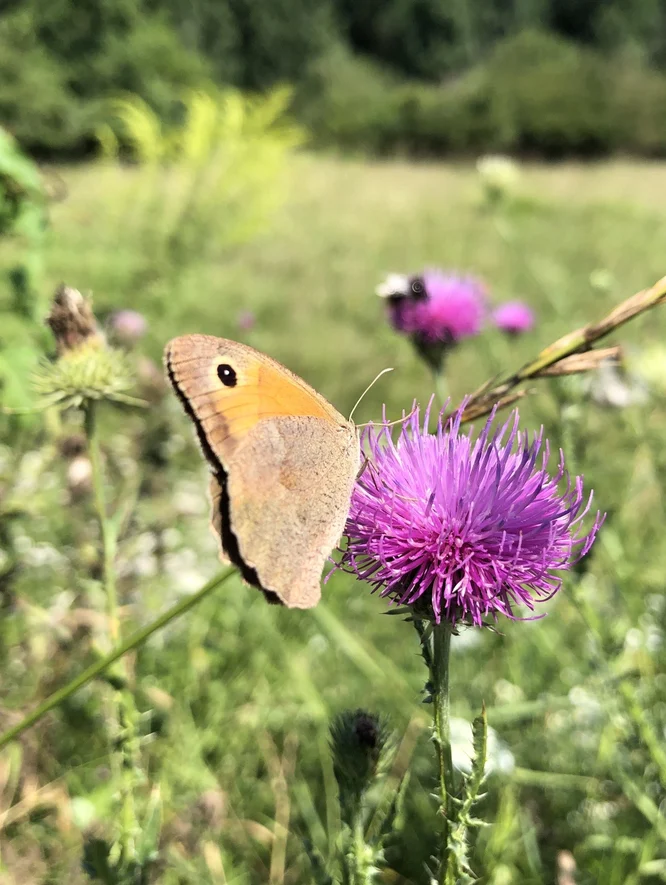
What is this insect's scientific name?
Maniola jurtina
